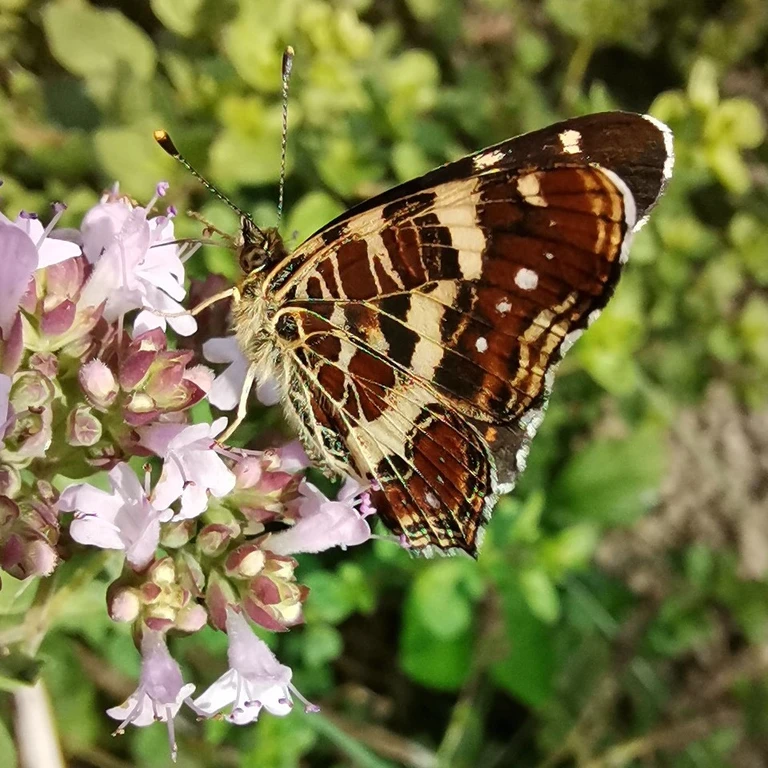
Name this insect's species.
Araschnia levana
